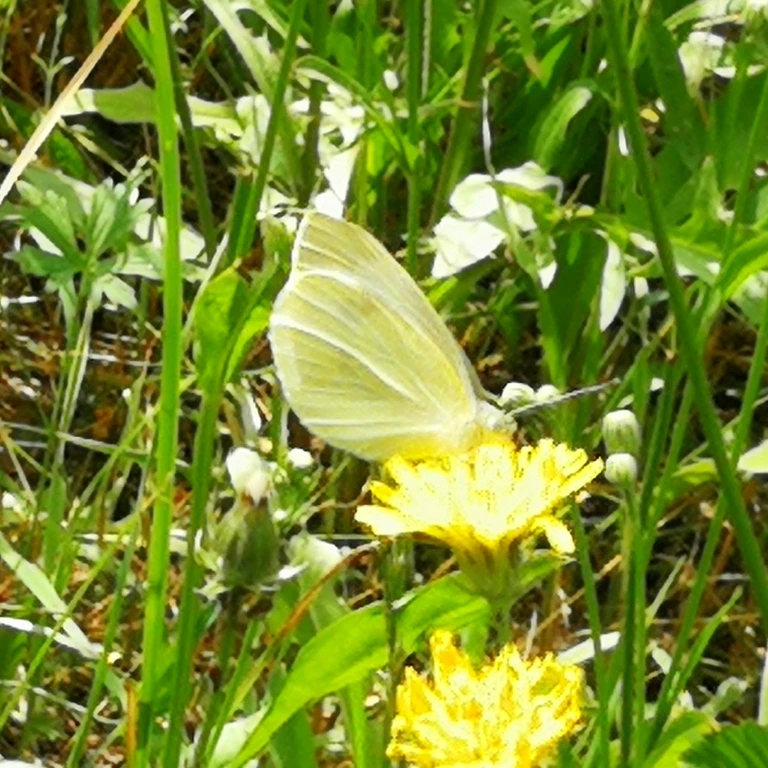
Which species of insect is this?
Pieris rapae
